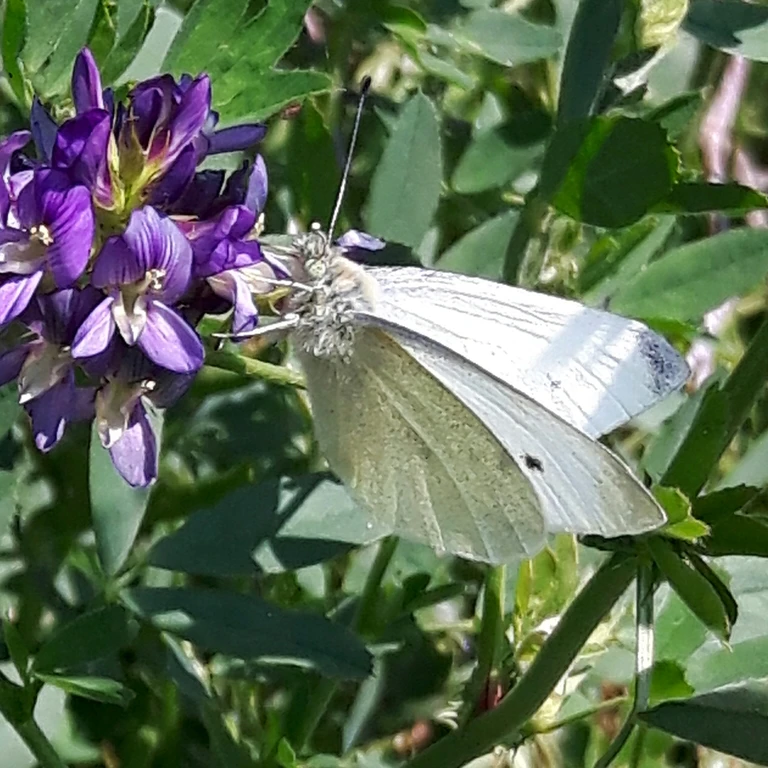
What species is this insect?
Pieris rapae
